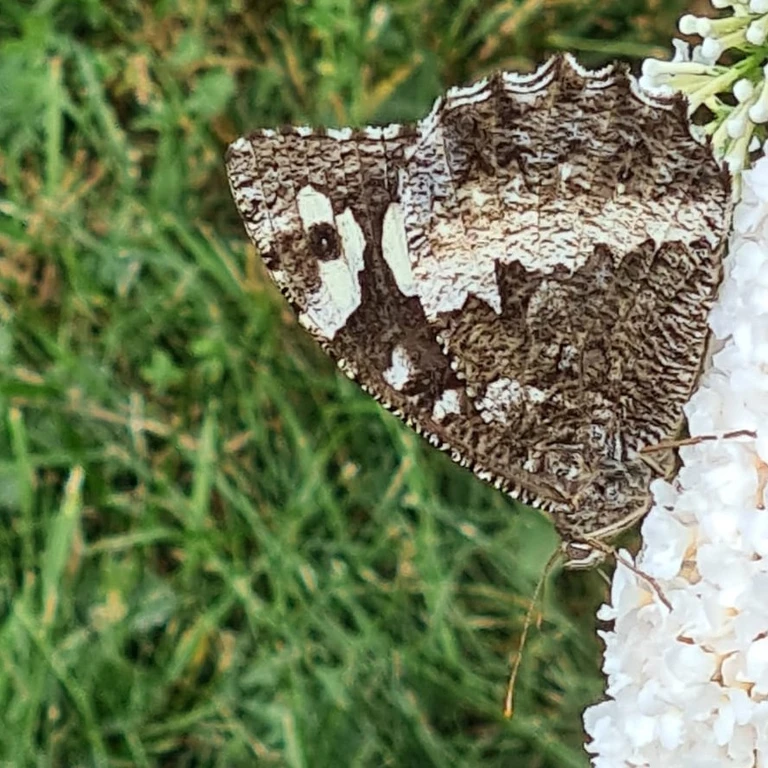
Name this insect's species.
Brintesia circe
